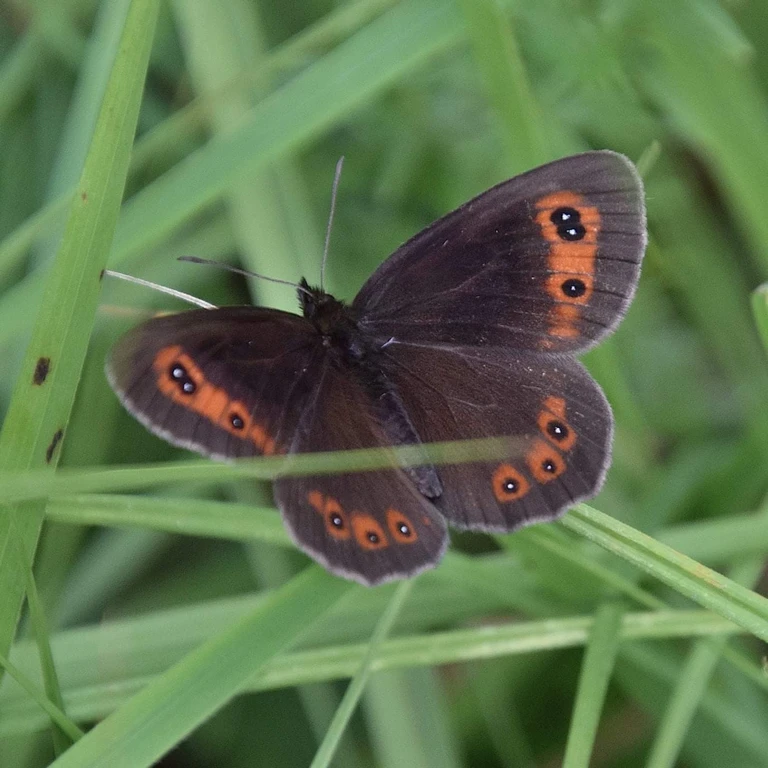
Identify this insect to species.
Erebia aethiops
